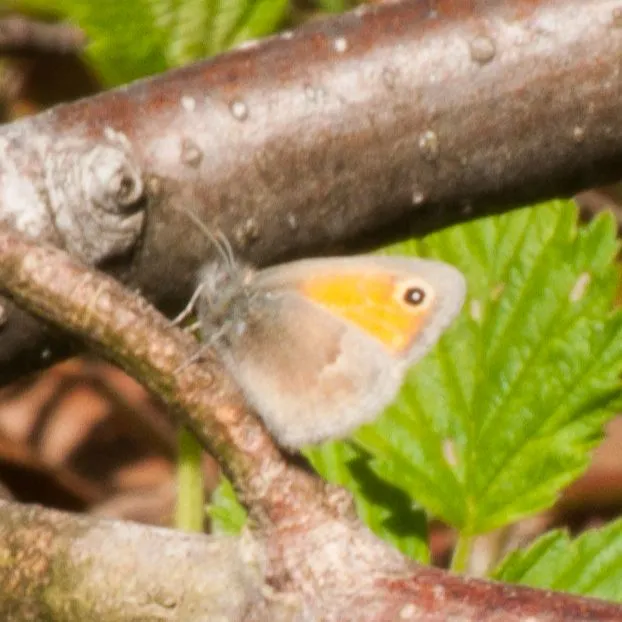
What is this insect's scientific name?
Coenonympha pamphilus
